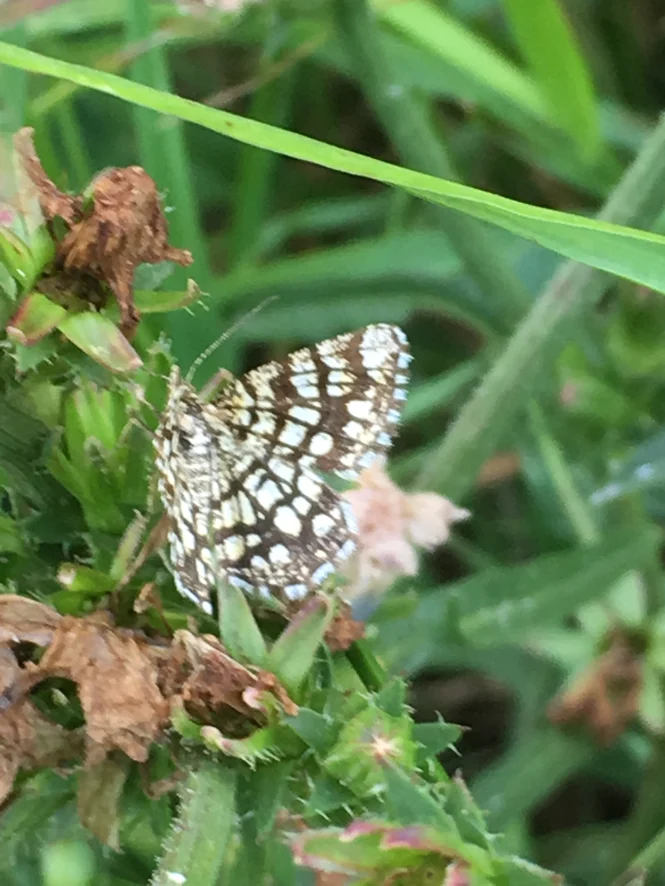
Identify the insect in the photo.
Chiasmia clathrata
